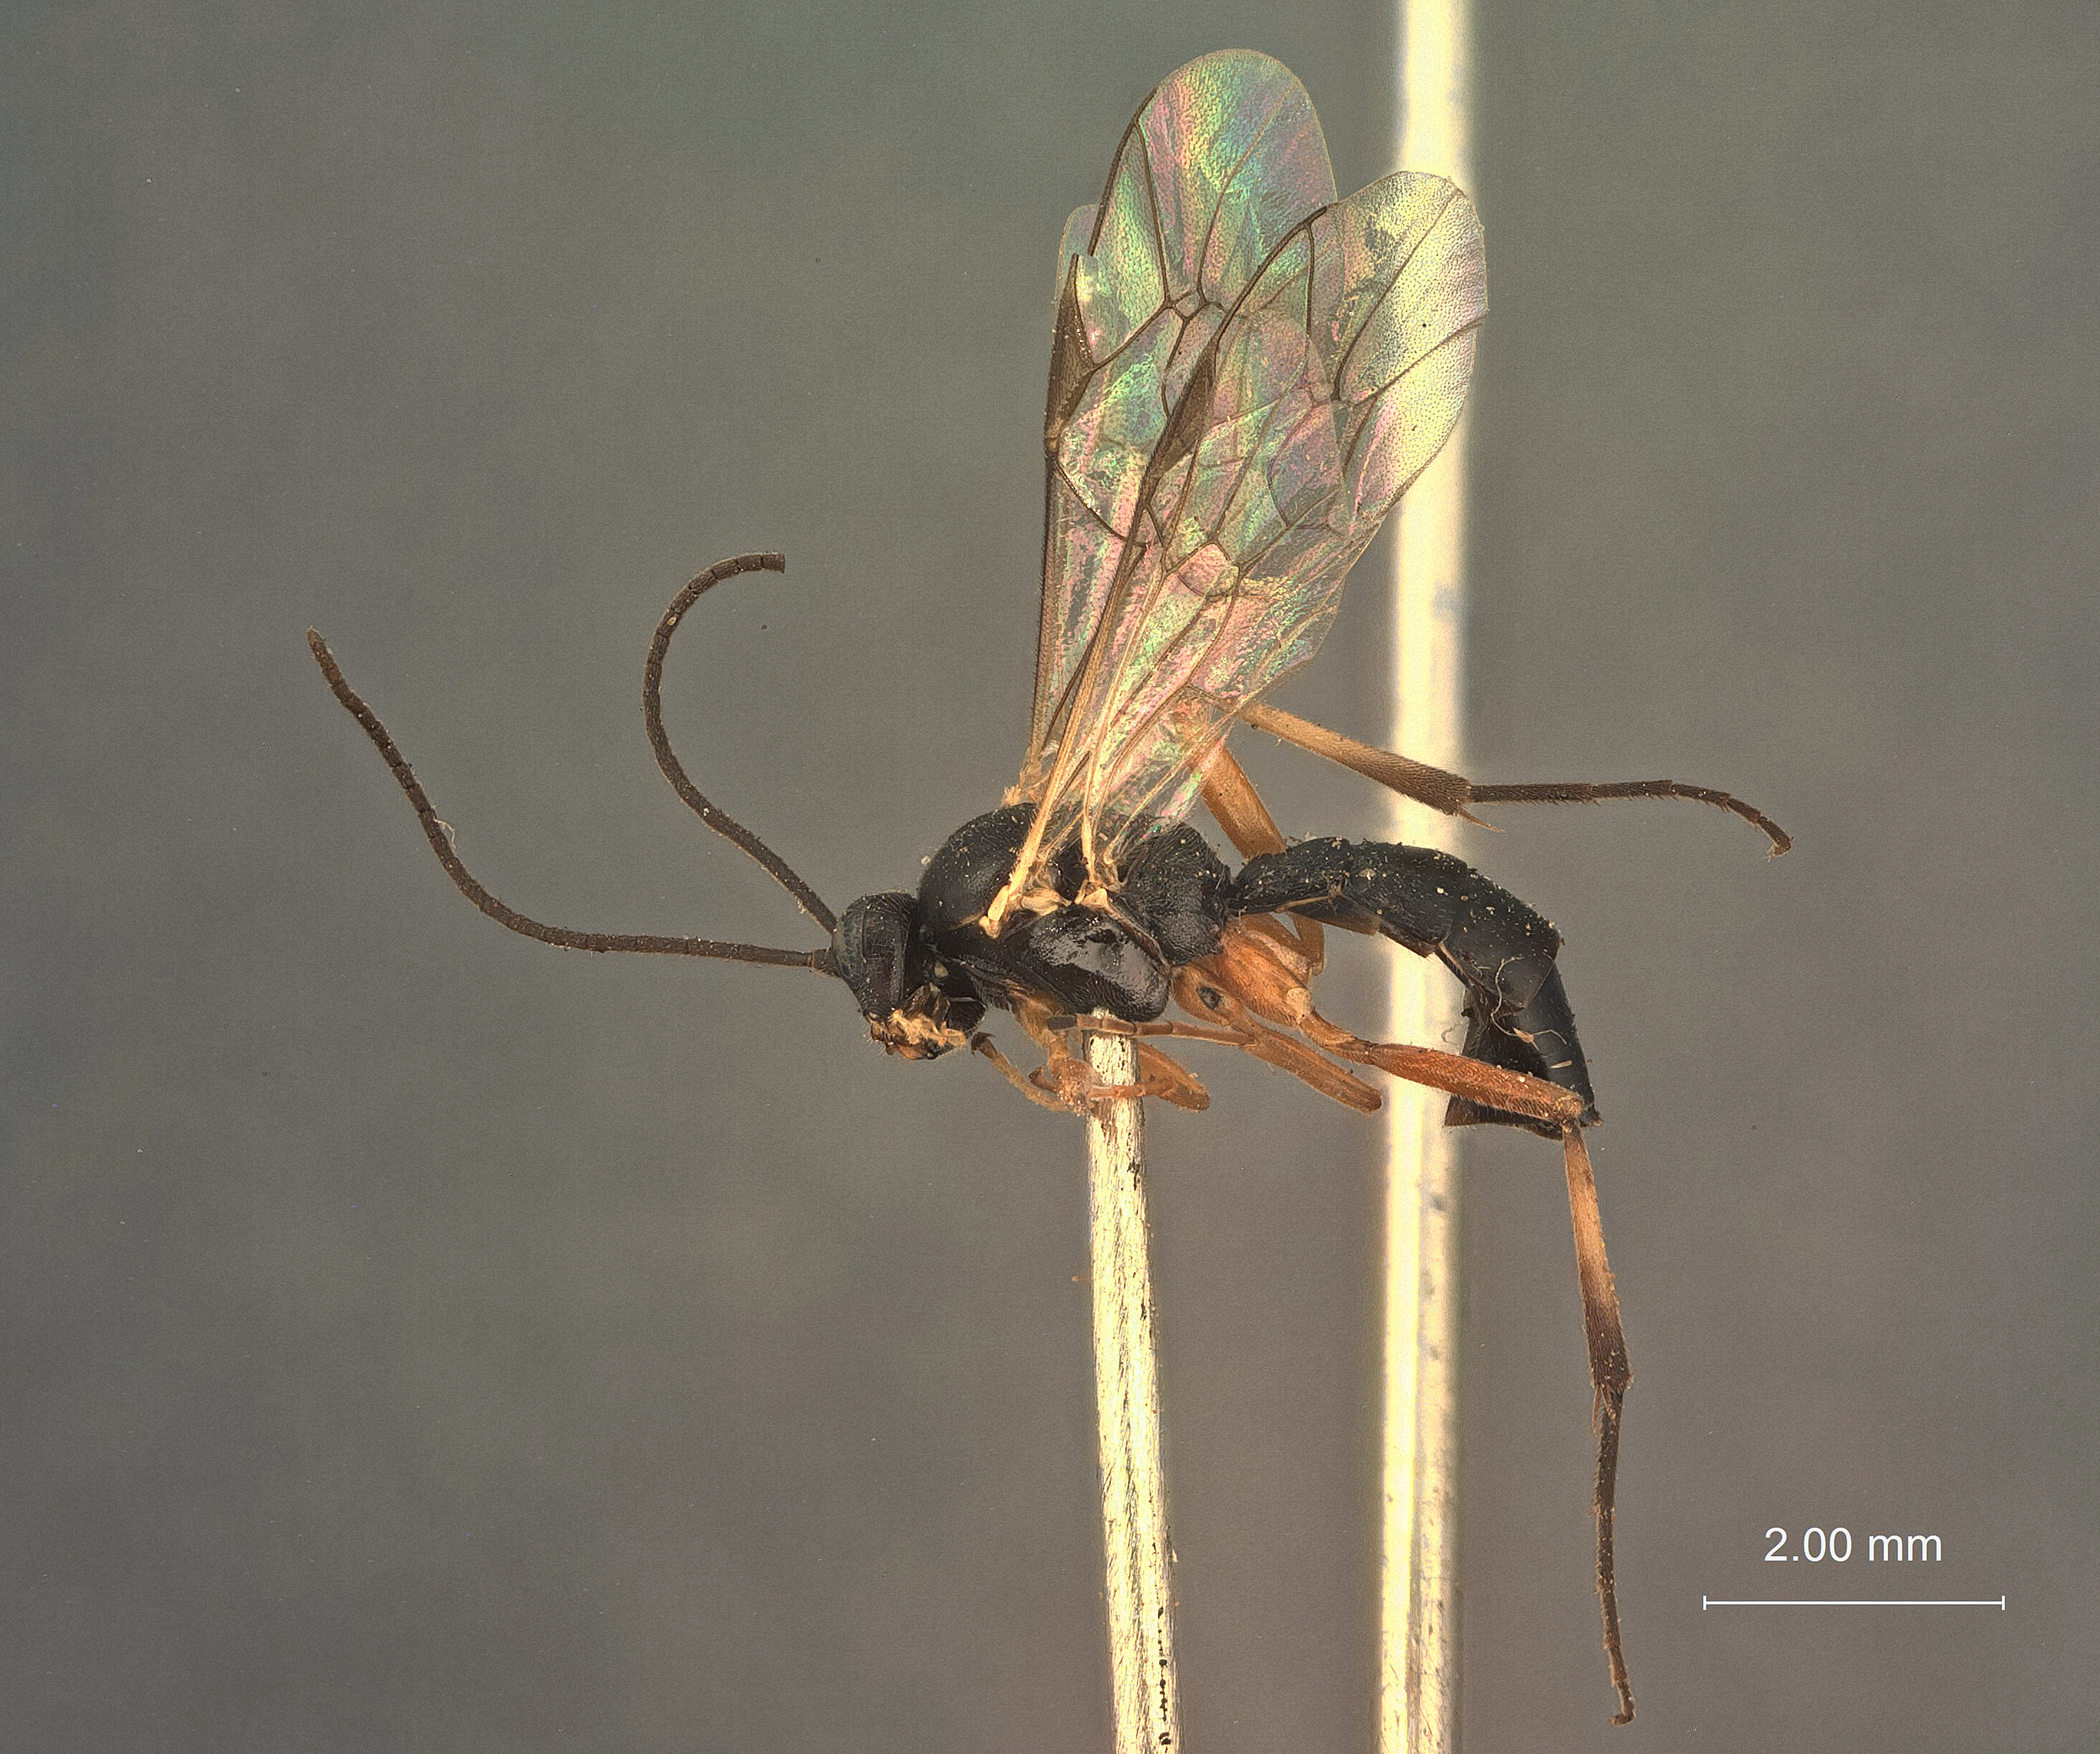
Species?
Homotropus alaskensis
